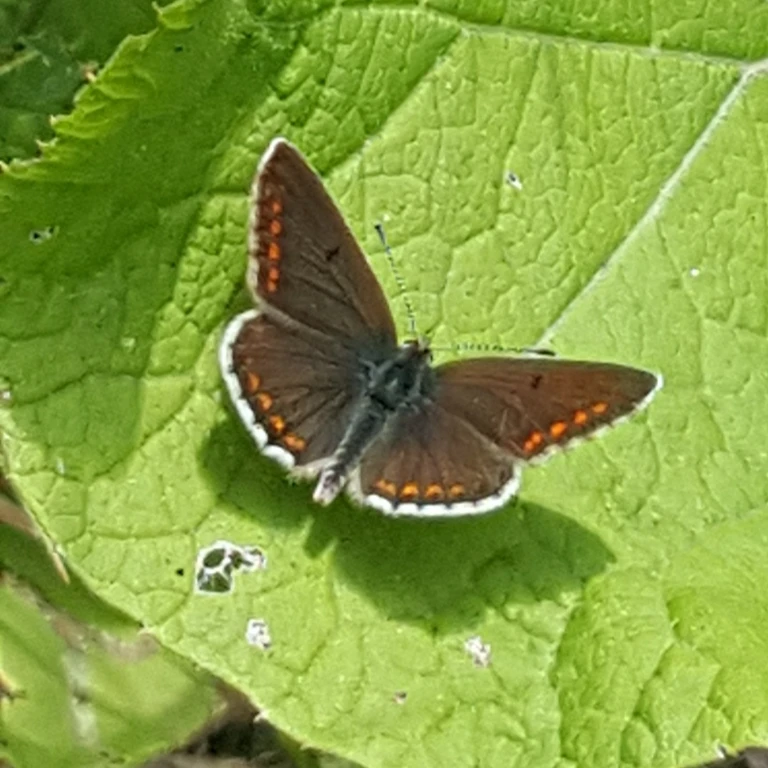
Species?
Aricia agestis/artaxerxes
